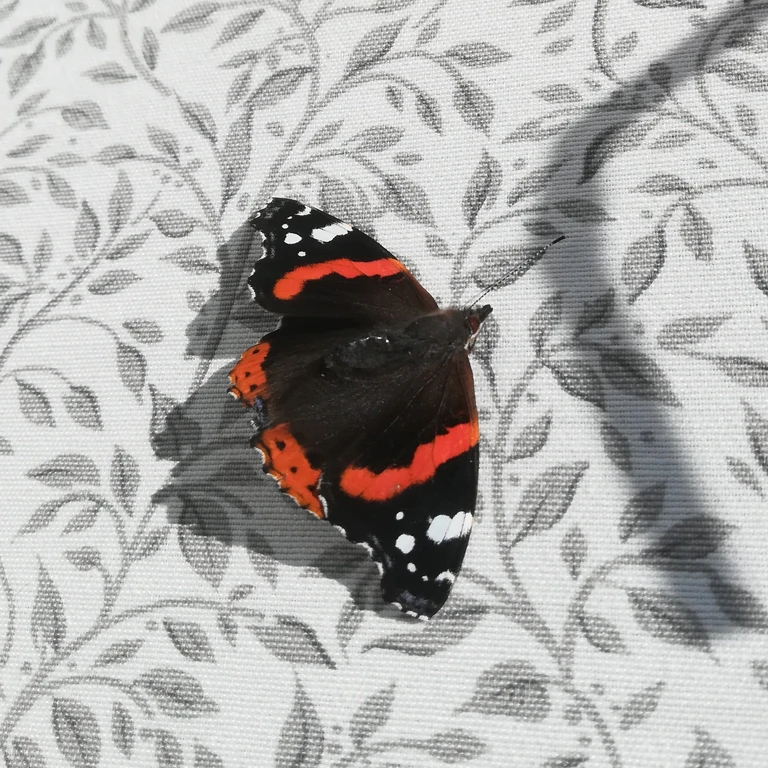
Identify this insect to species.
Vanessa atalanta
